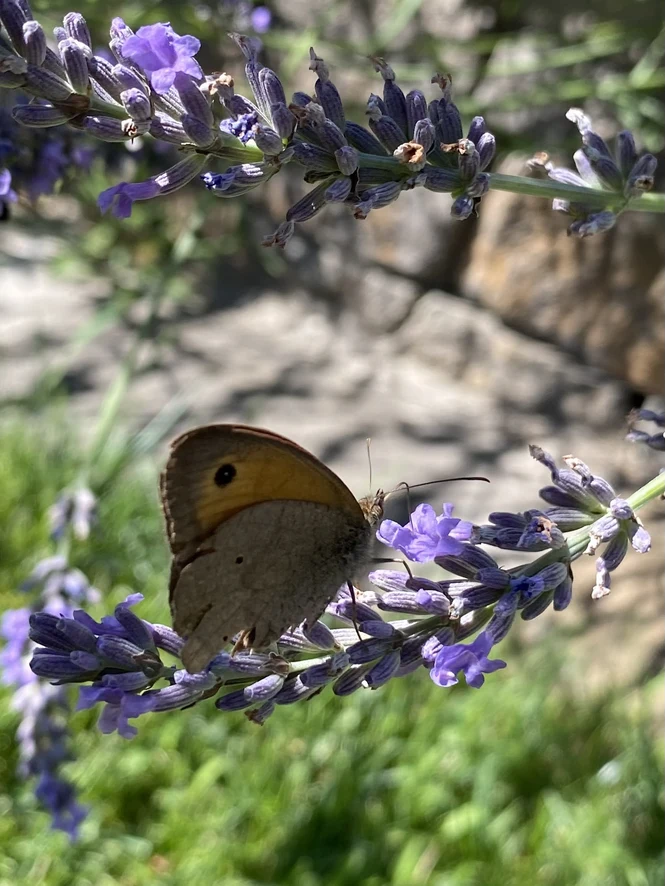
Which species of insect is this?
Maniola jurtina
